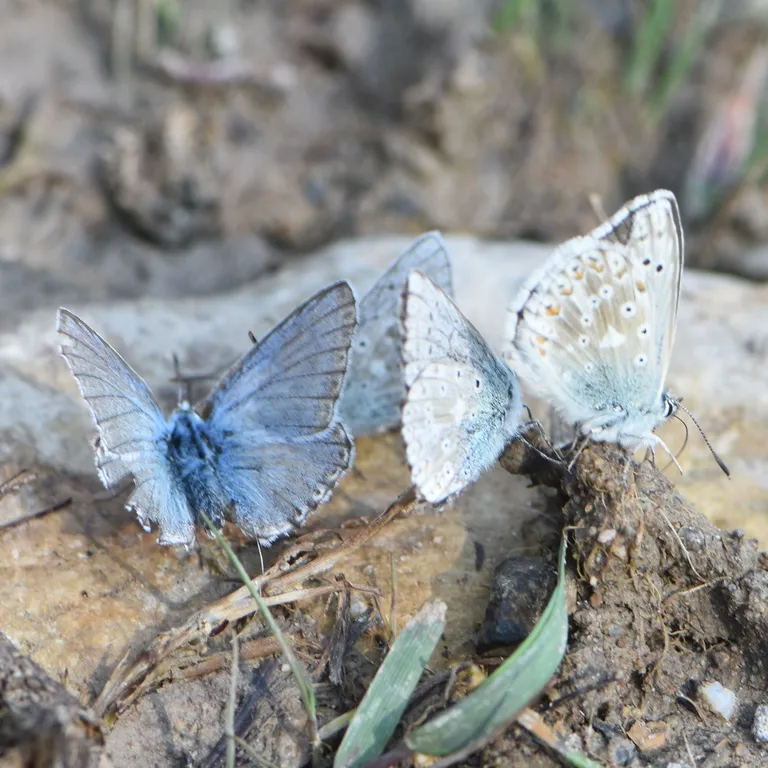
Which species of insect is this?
Lysandra coridon
